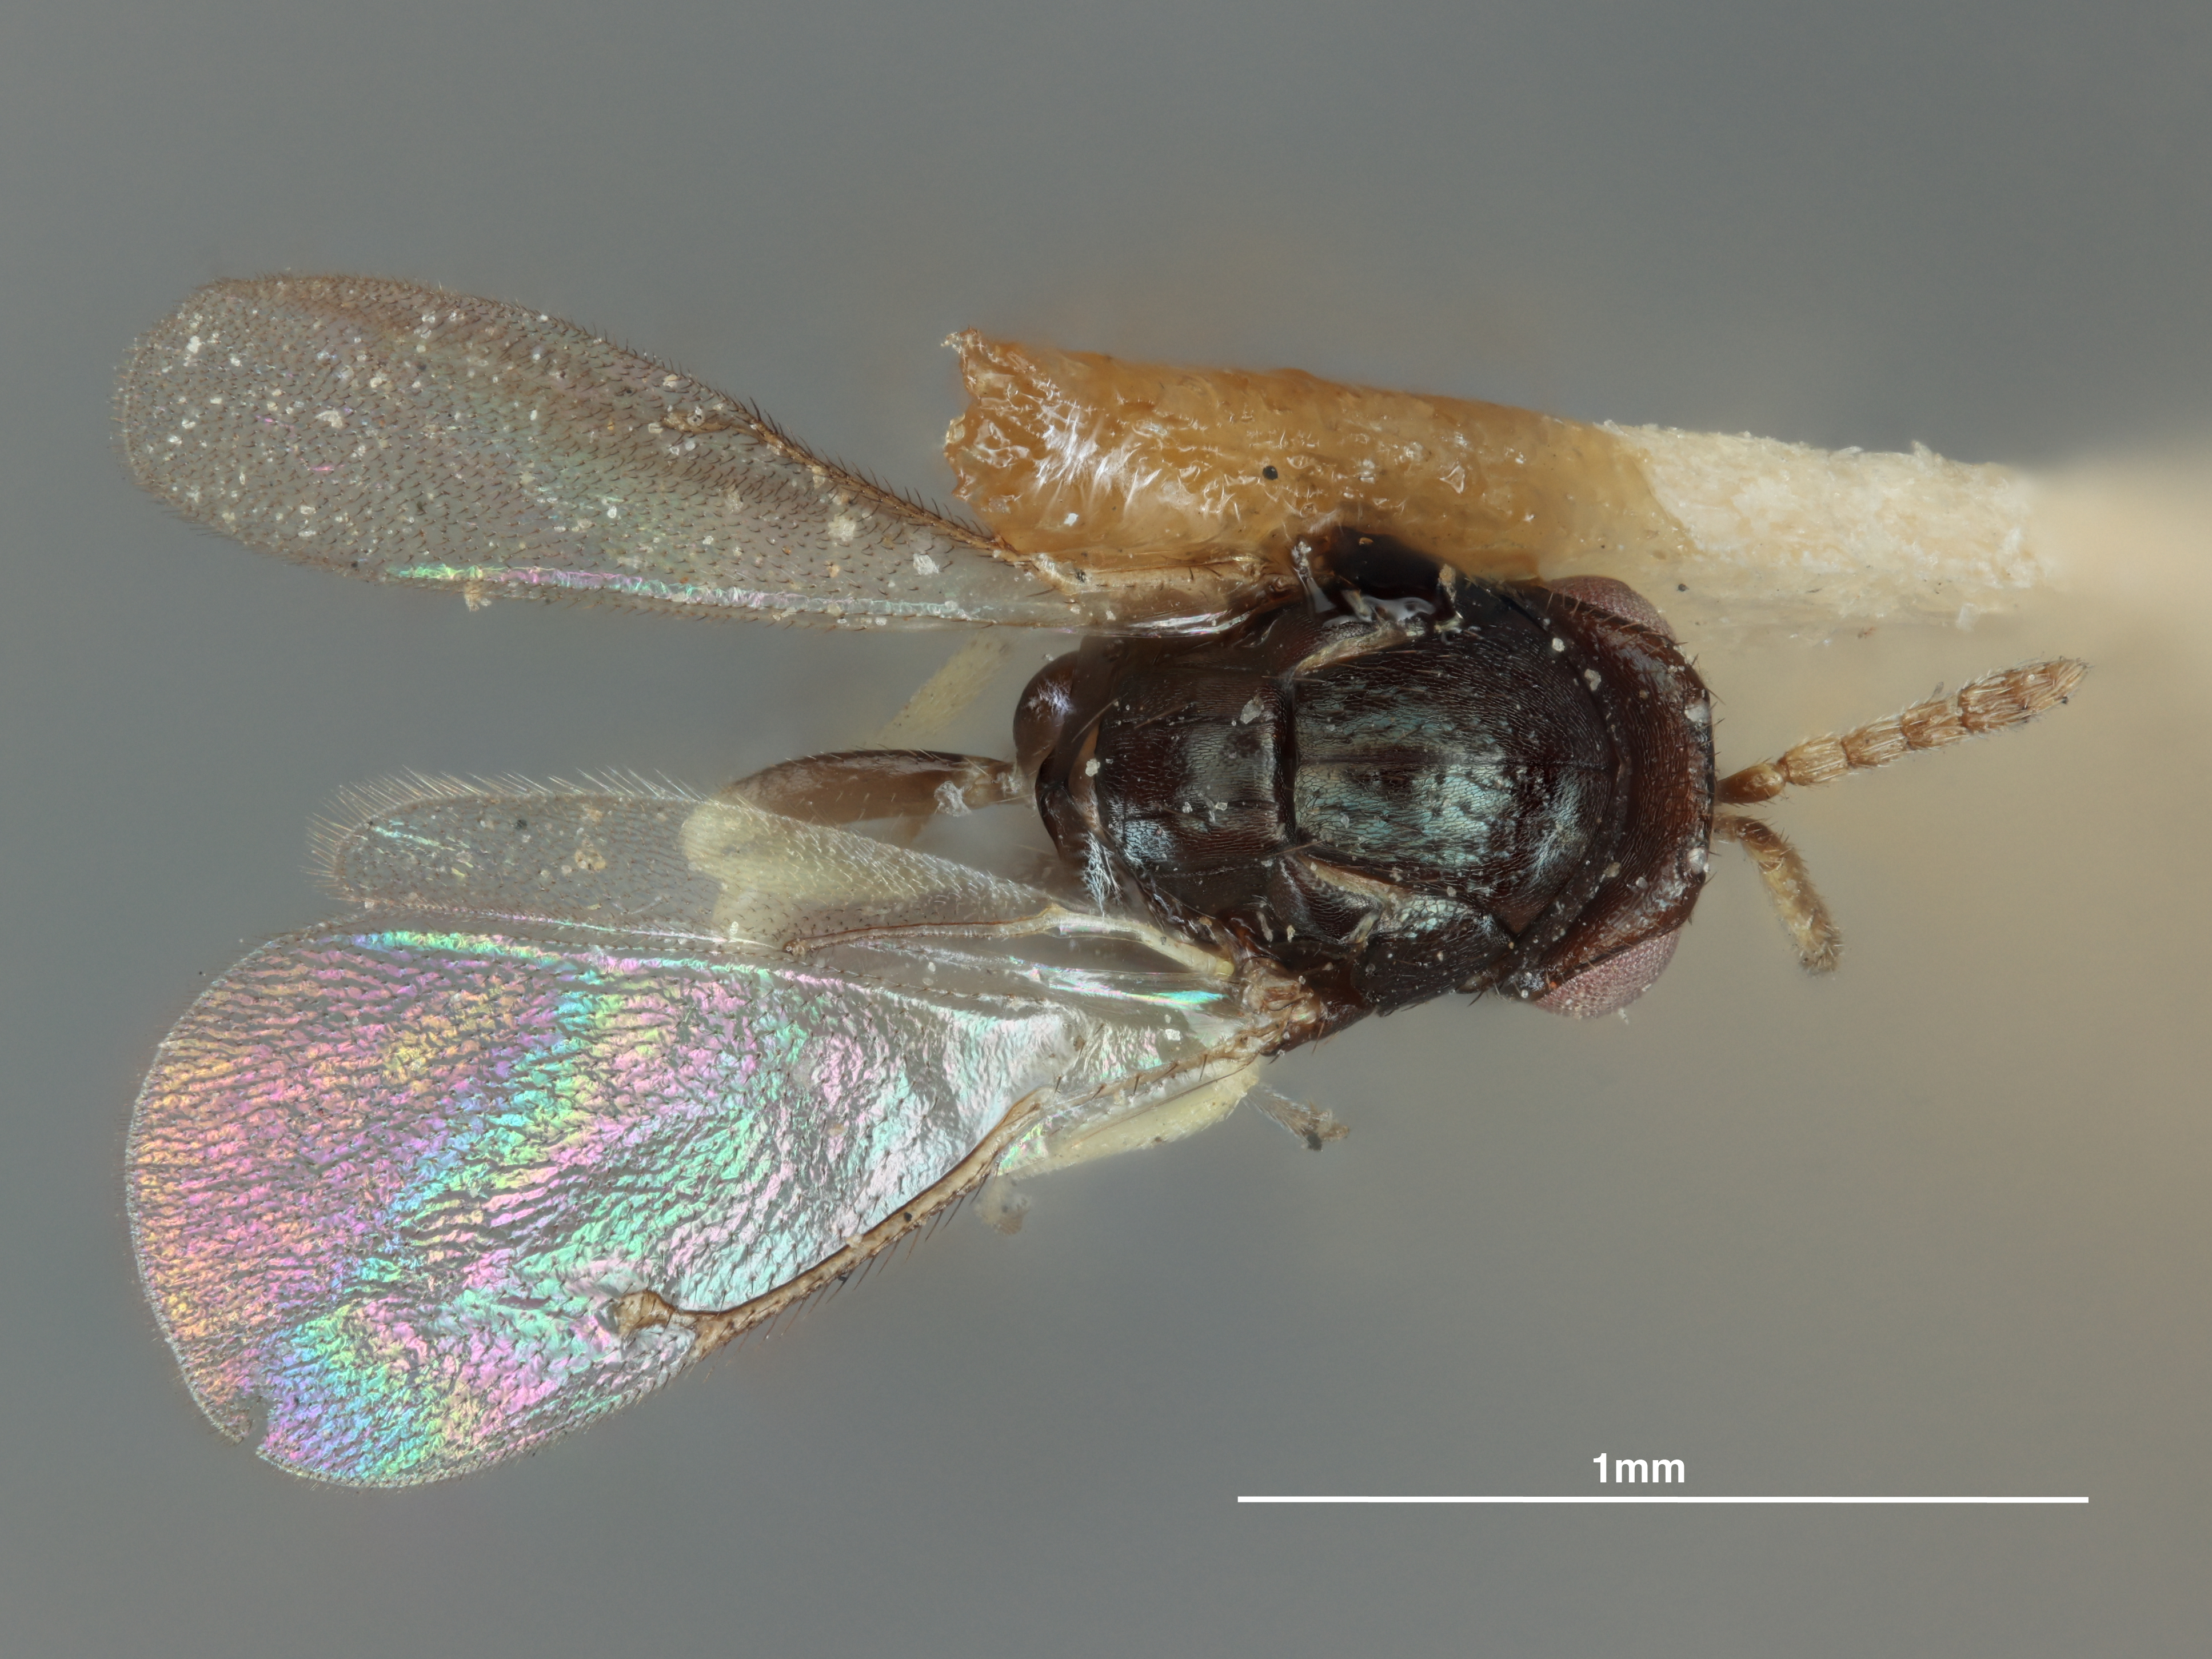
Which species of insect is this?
Tetrastichus verrucarii
